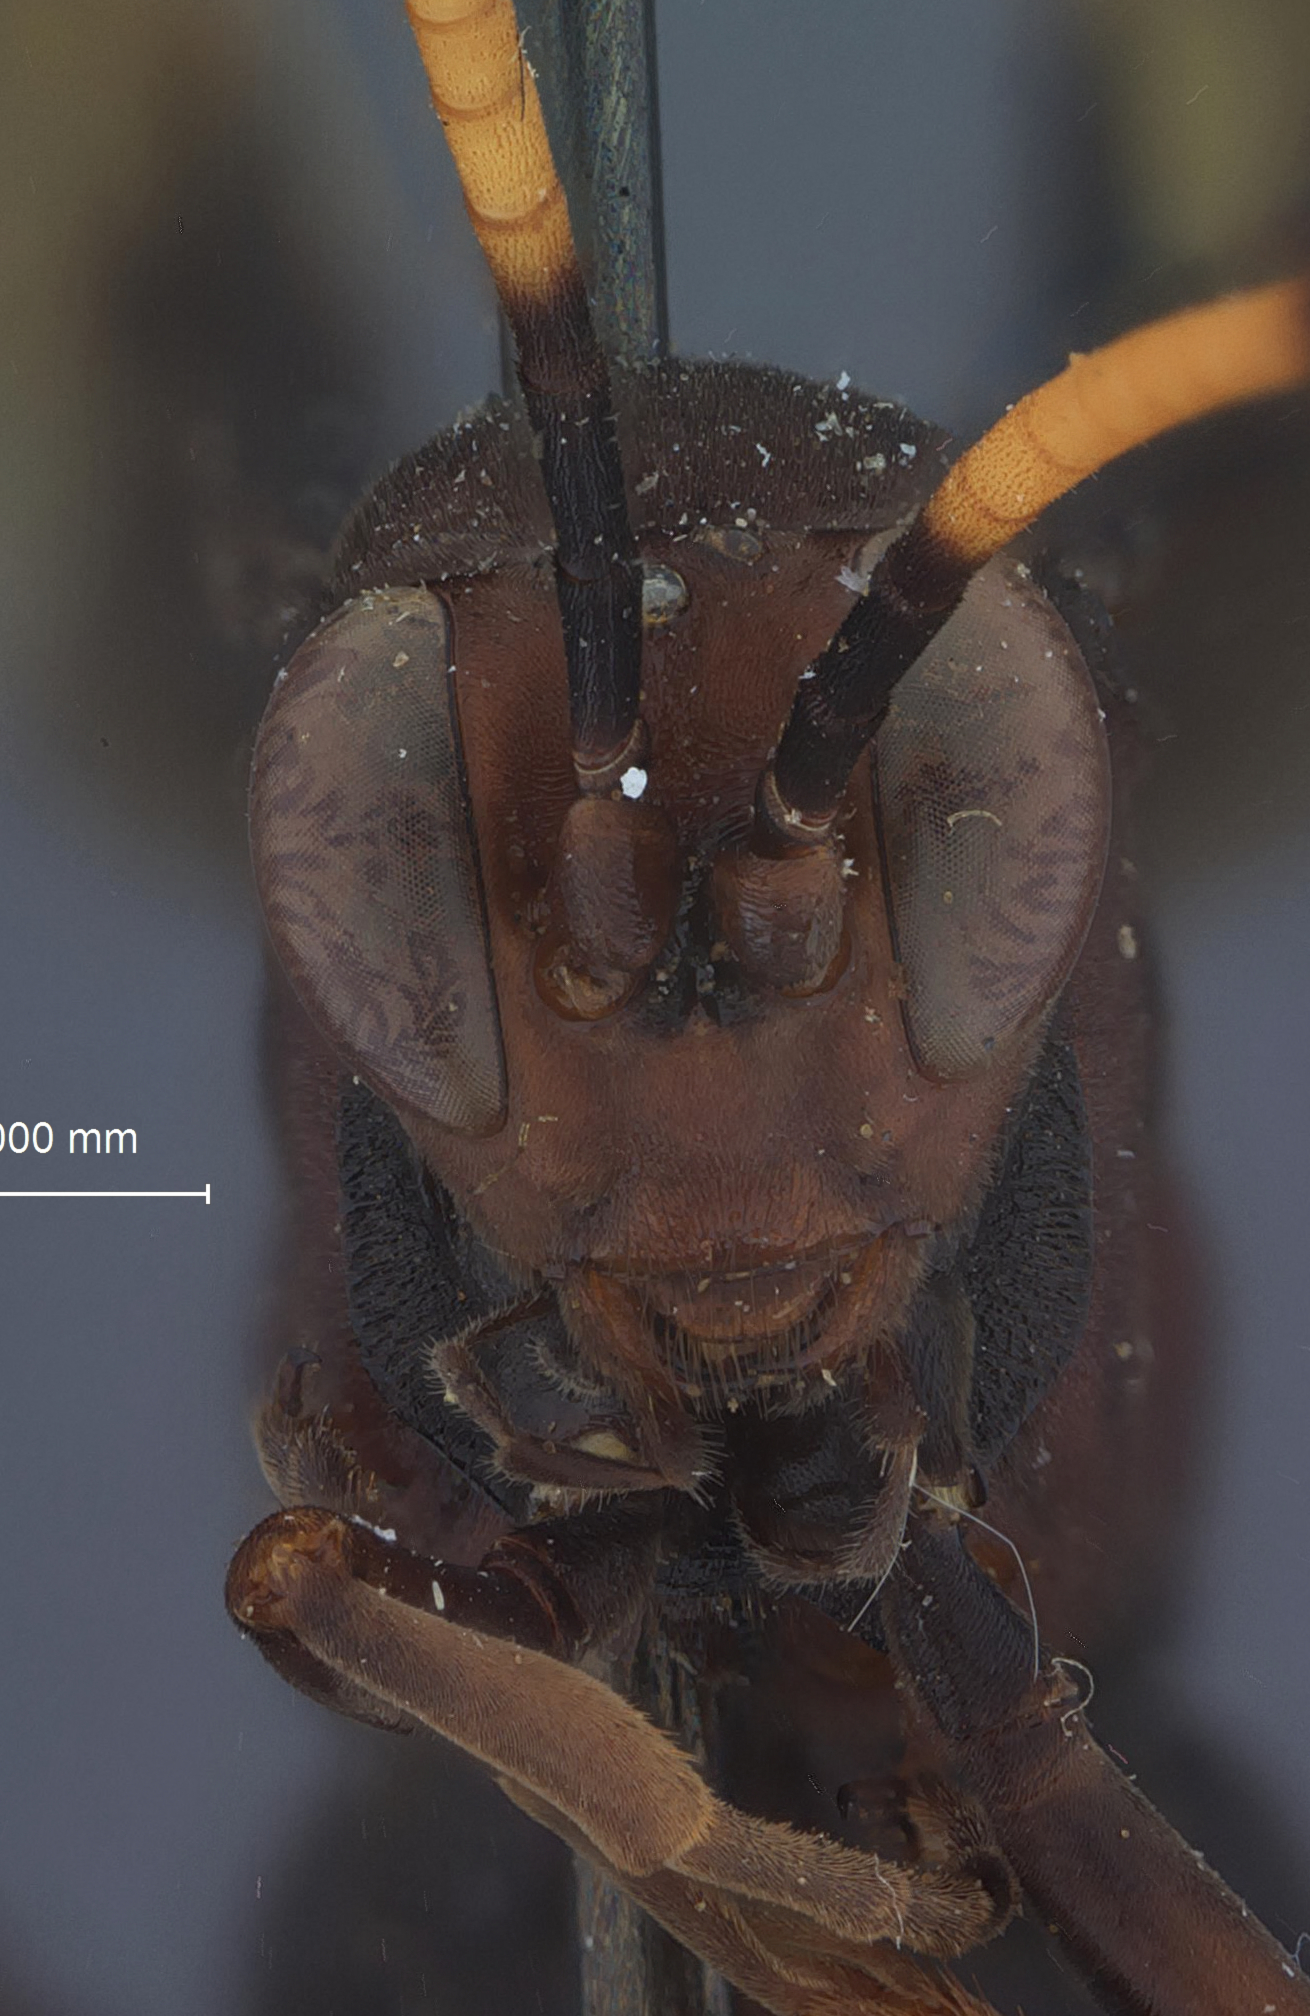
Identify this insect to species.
Callicryptus magnificus
